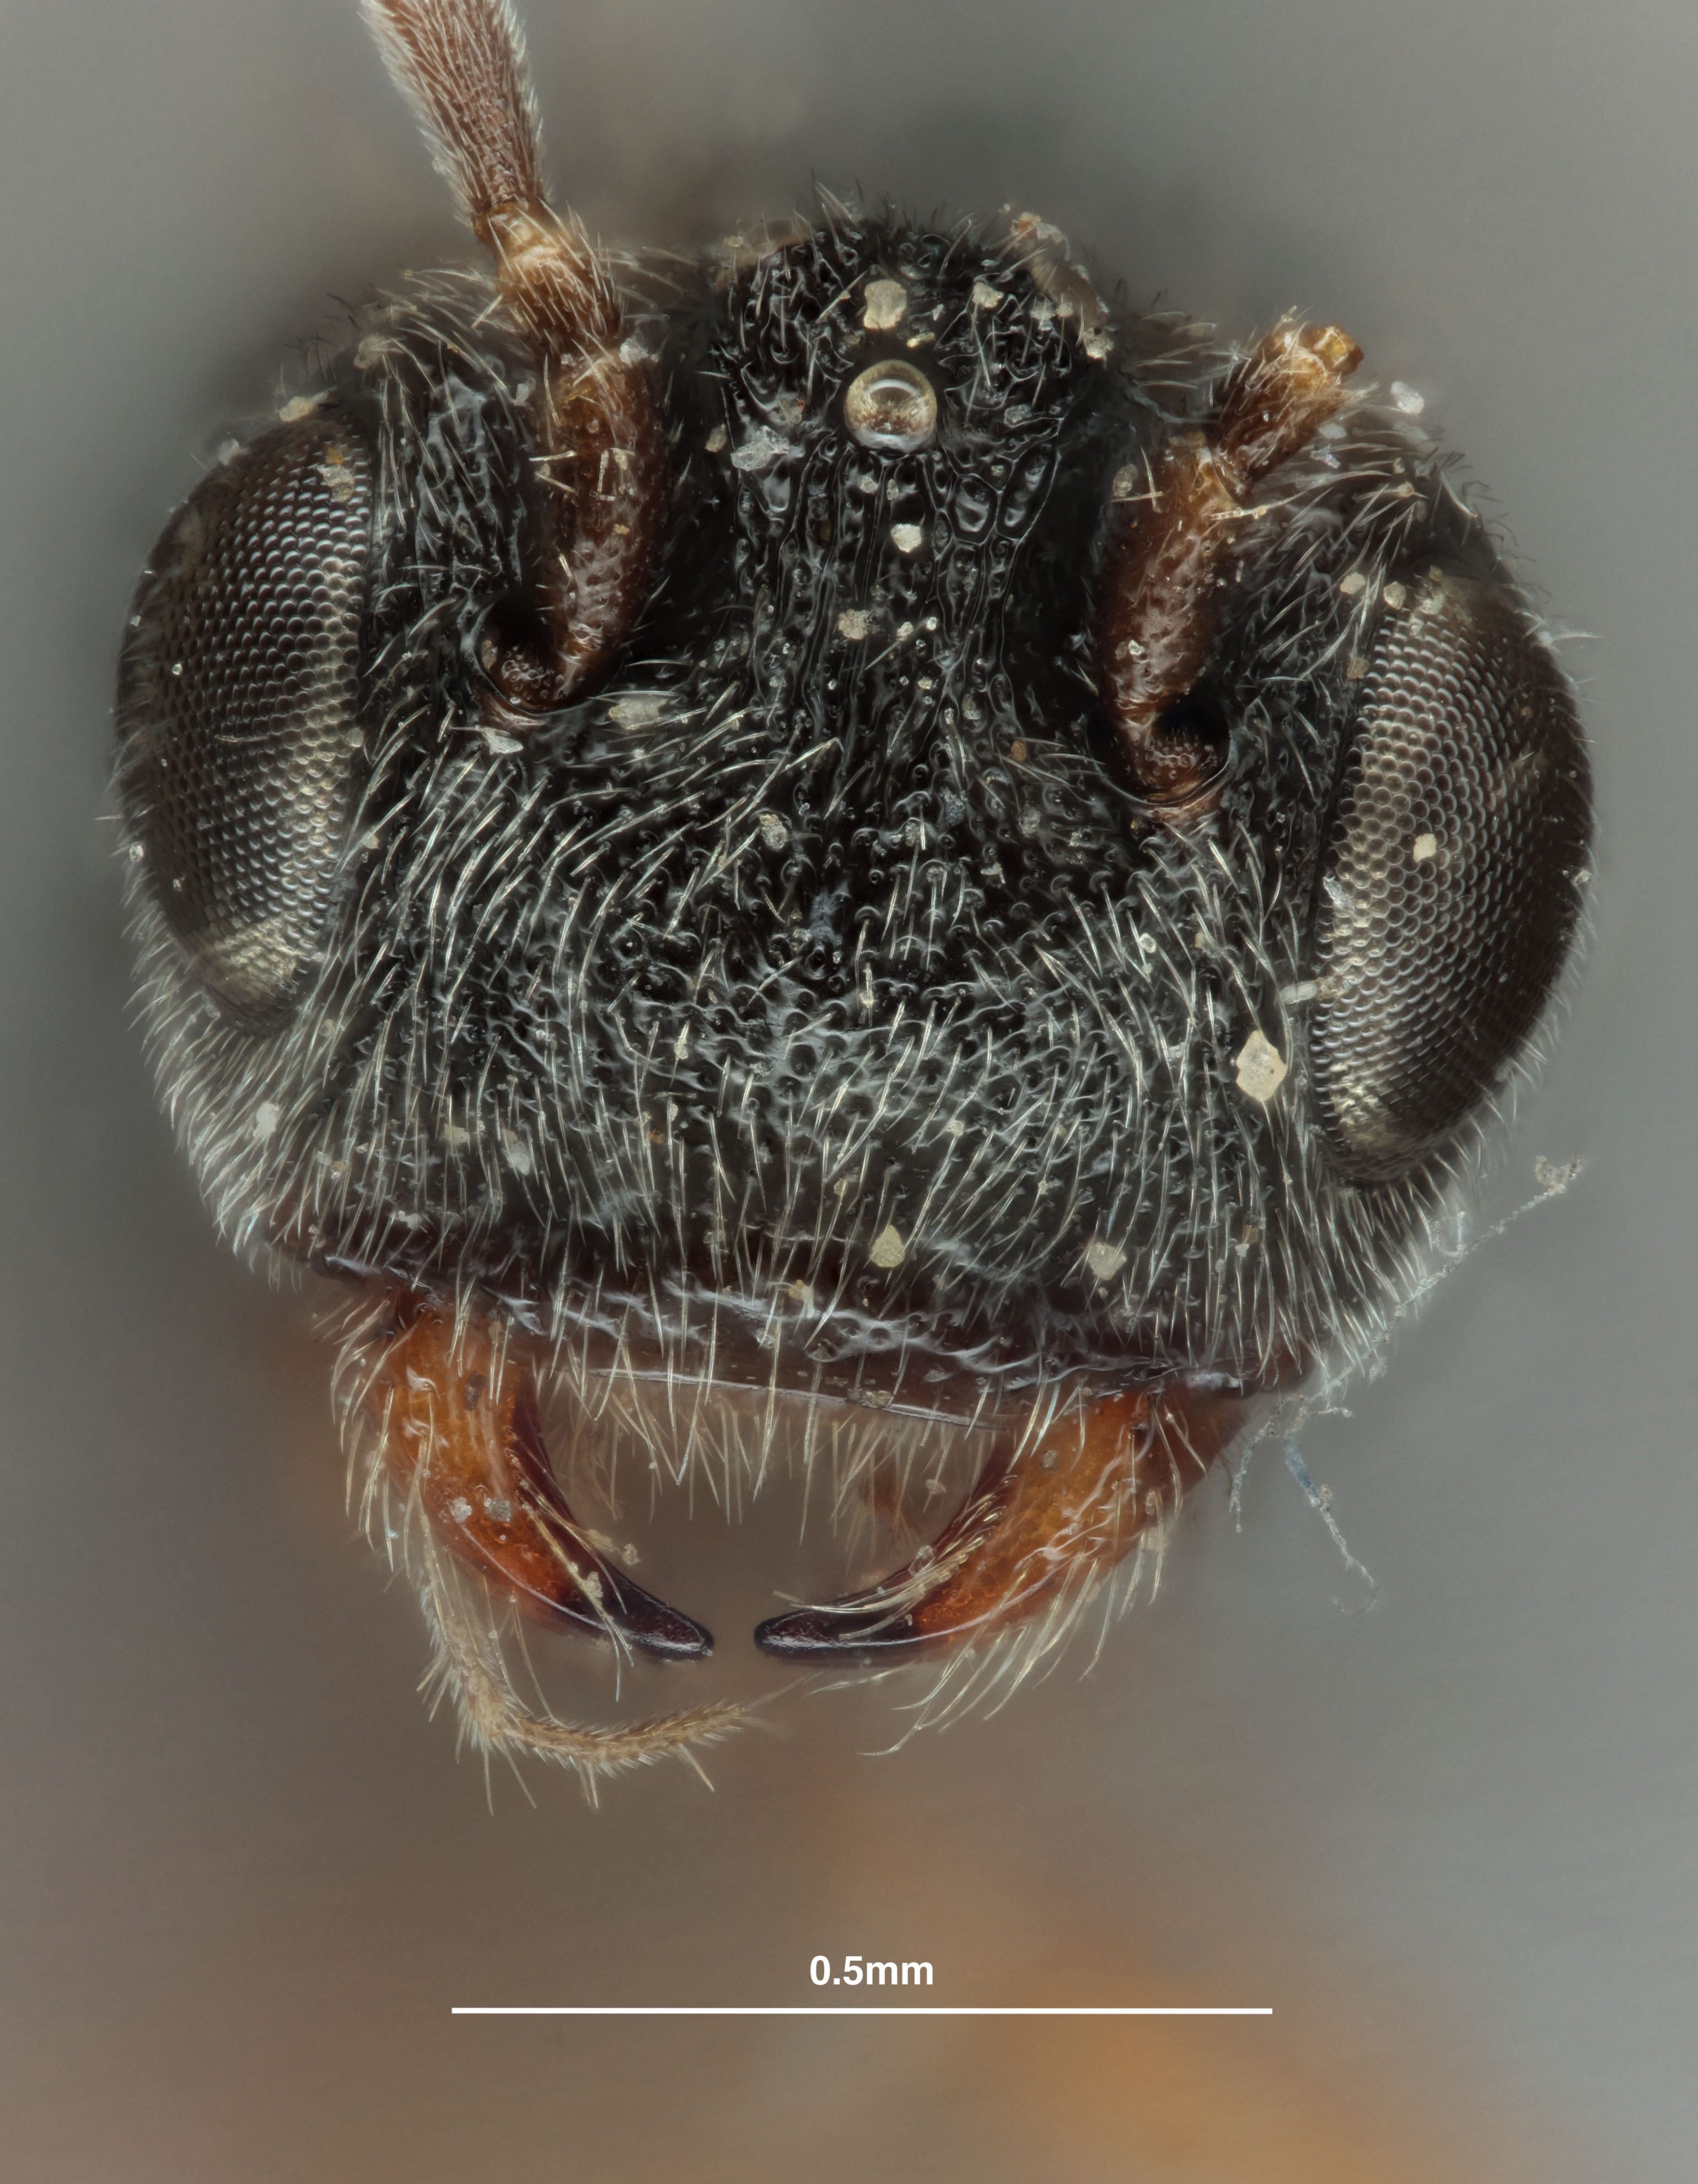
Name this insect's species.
Urosigalphus iowensis
